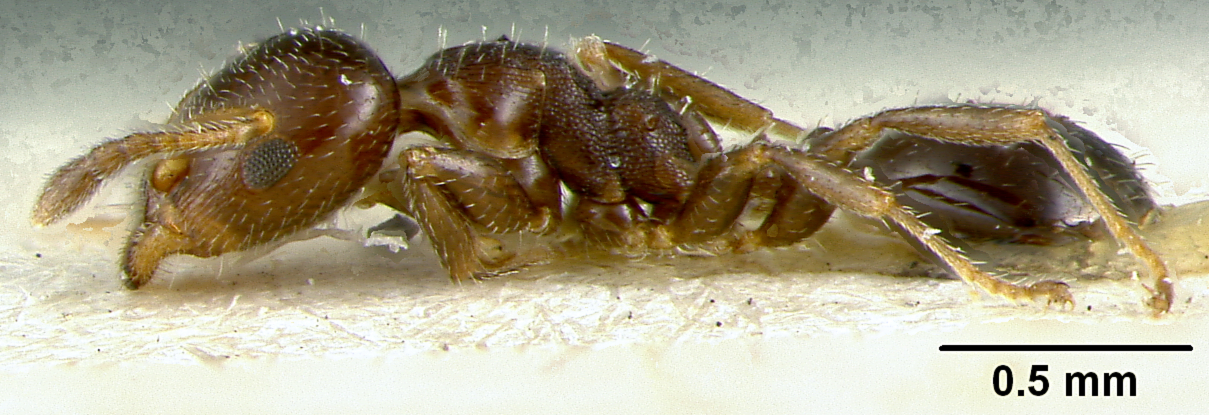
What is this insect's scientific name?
Gauromyrmex bengakalisi
